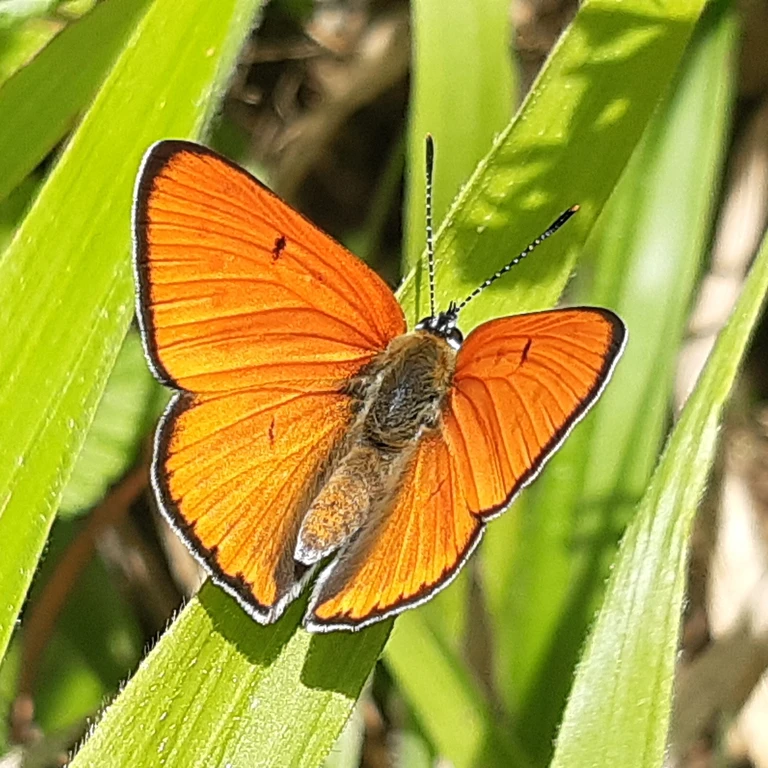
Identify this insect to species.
Lycaena dispar
